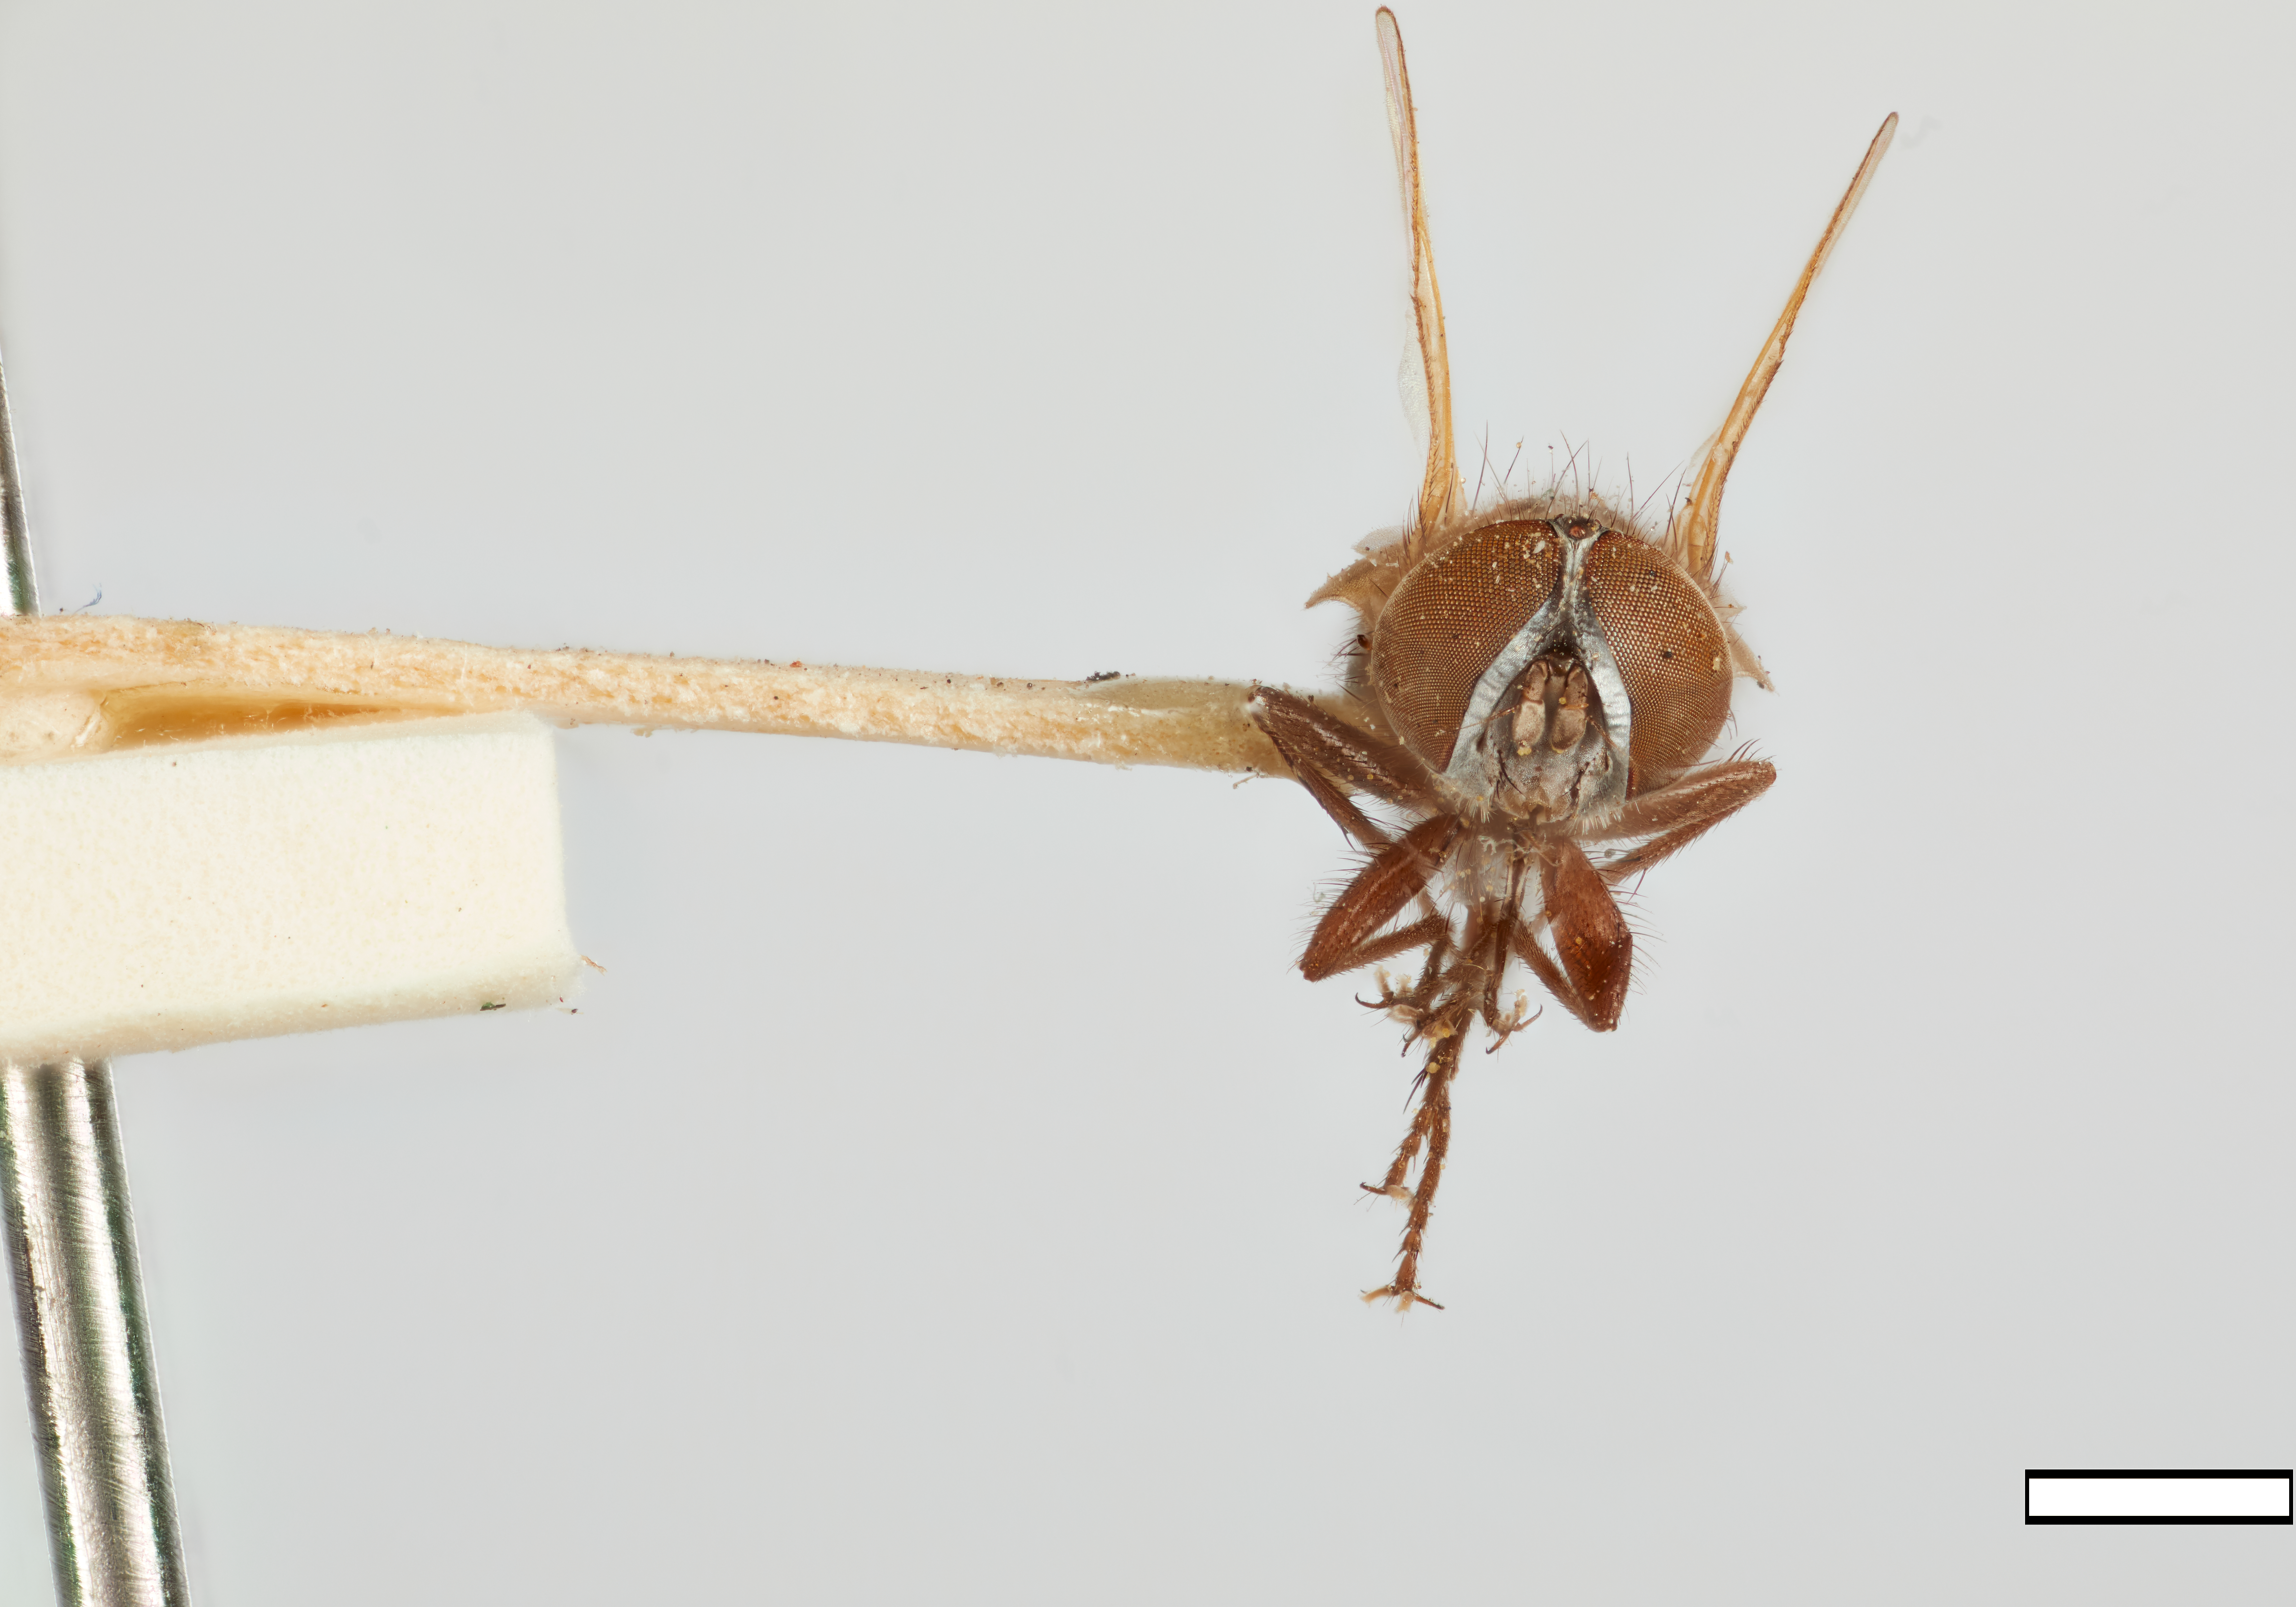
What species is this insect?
Phorantha calyptrata
